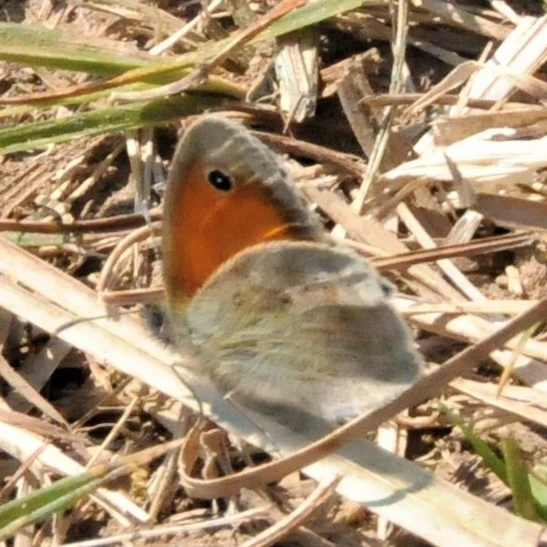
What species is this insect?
Coenonympha pamphilus
